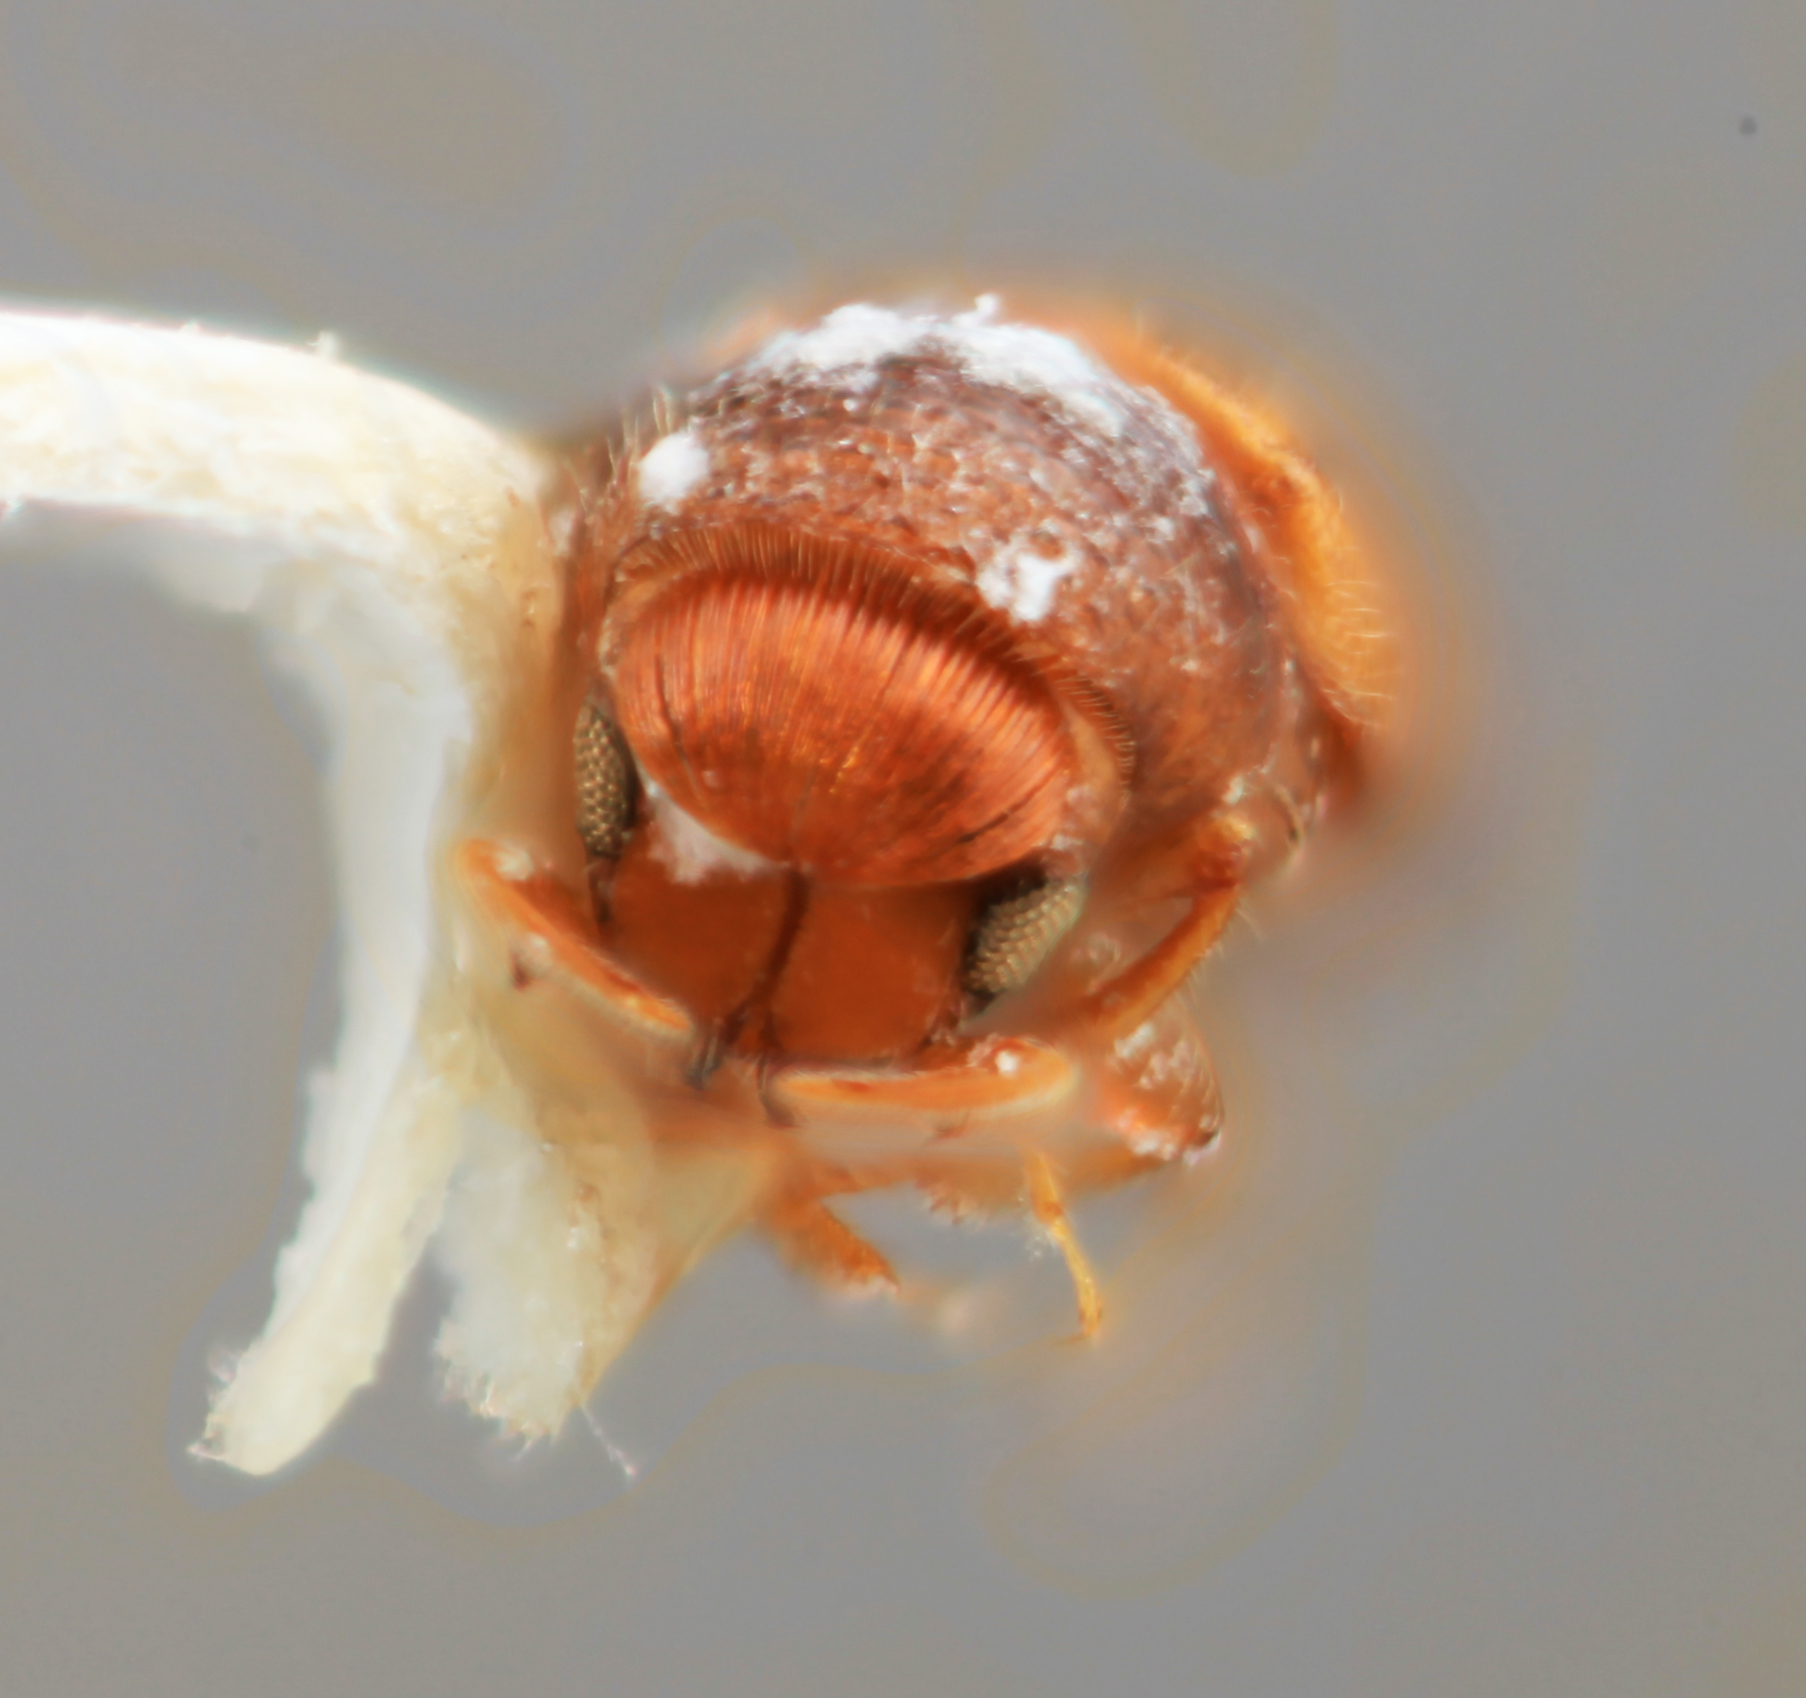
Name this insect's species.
Corthylus sentus
